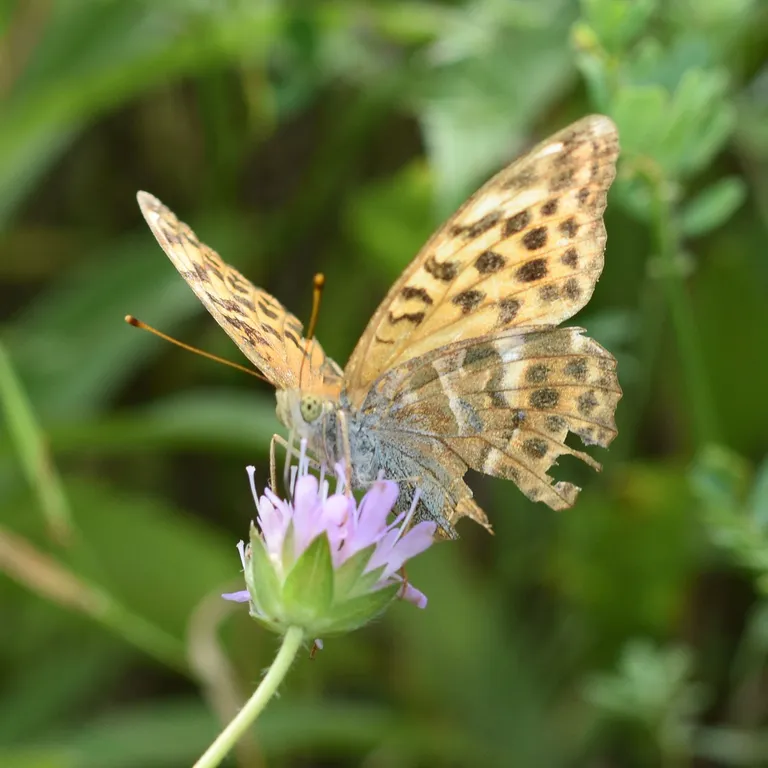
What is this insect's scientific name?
Argynnis paphia
